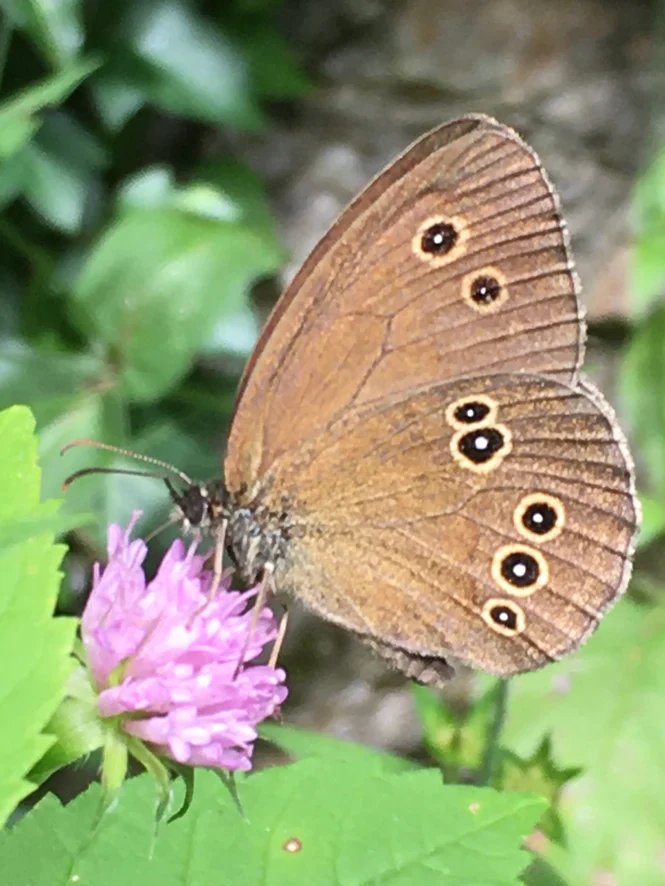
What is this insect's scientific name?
Aphantopus hyperantus
